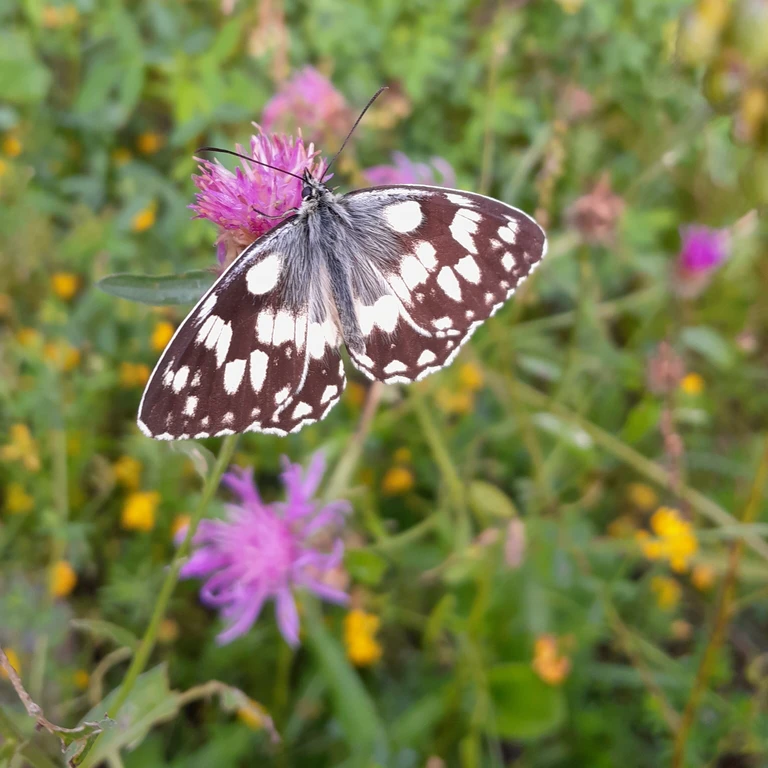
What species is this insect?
Melanargia galathea
